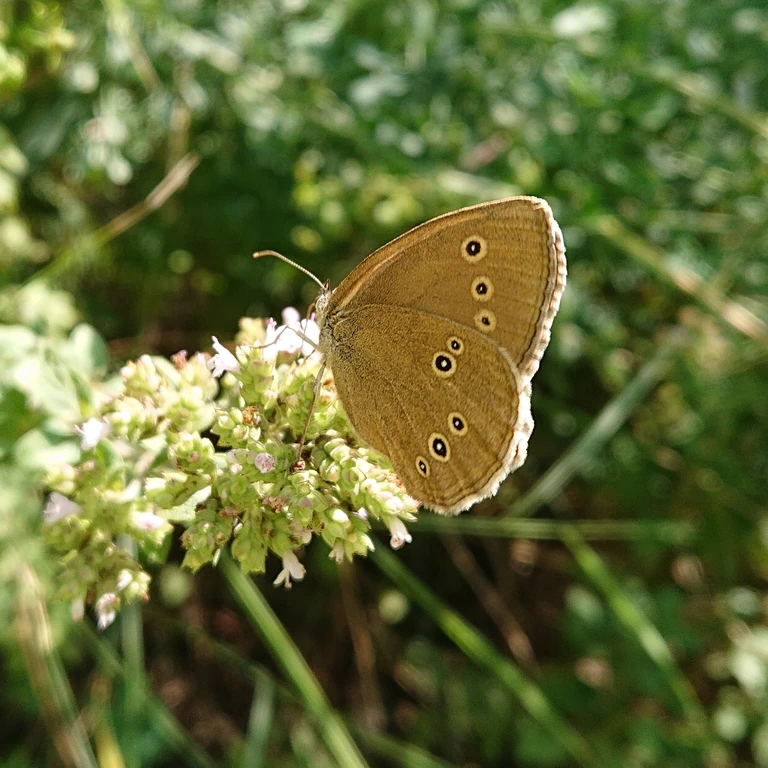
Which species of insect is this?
Aphantopus hyperantus
